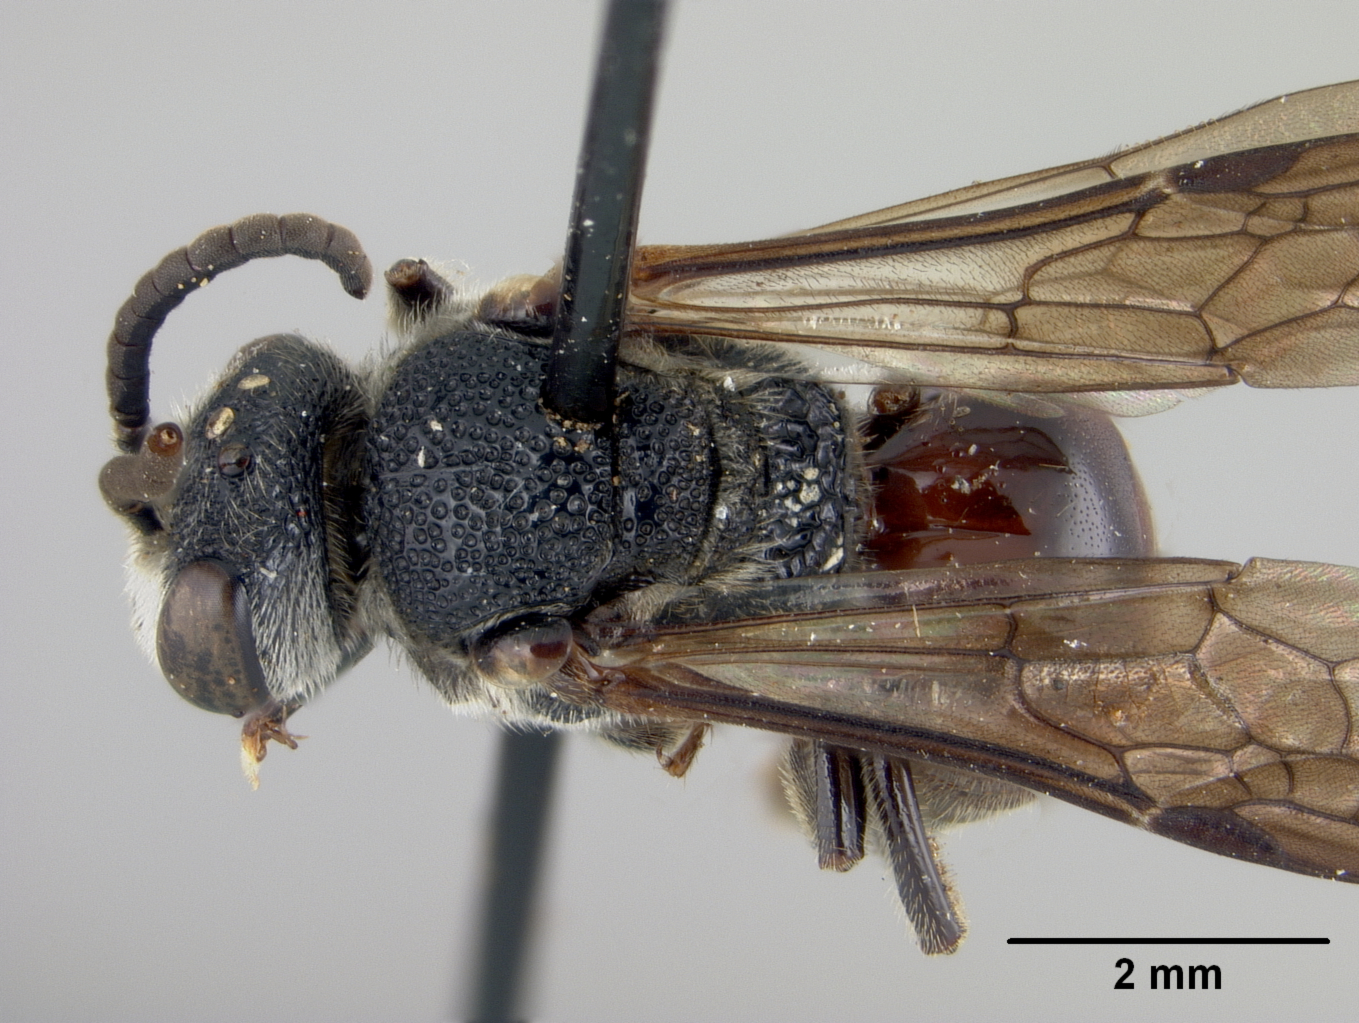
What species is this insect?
Sphecodes sibuyanensis
